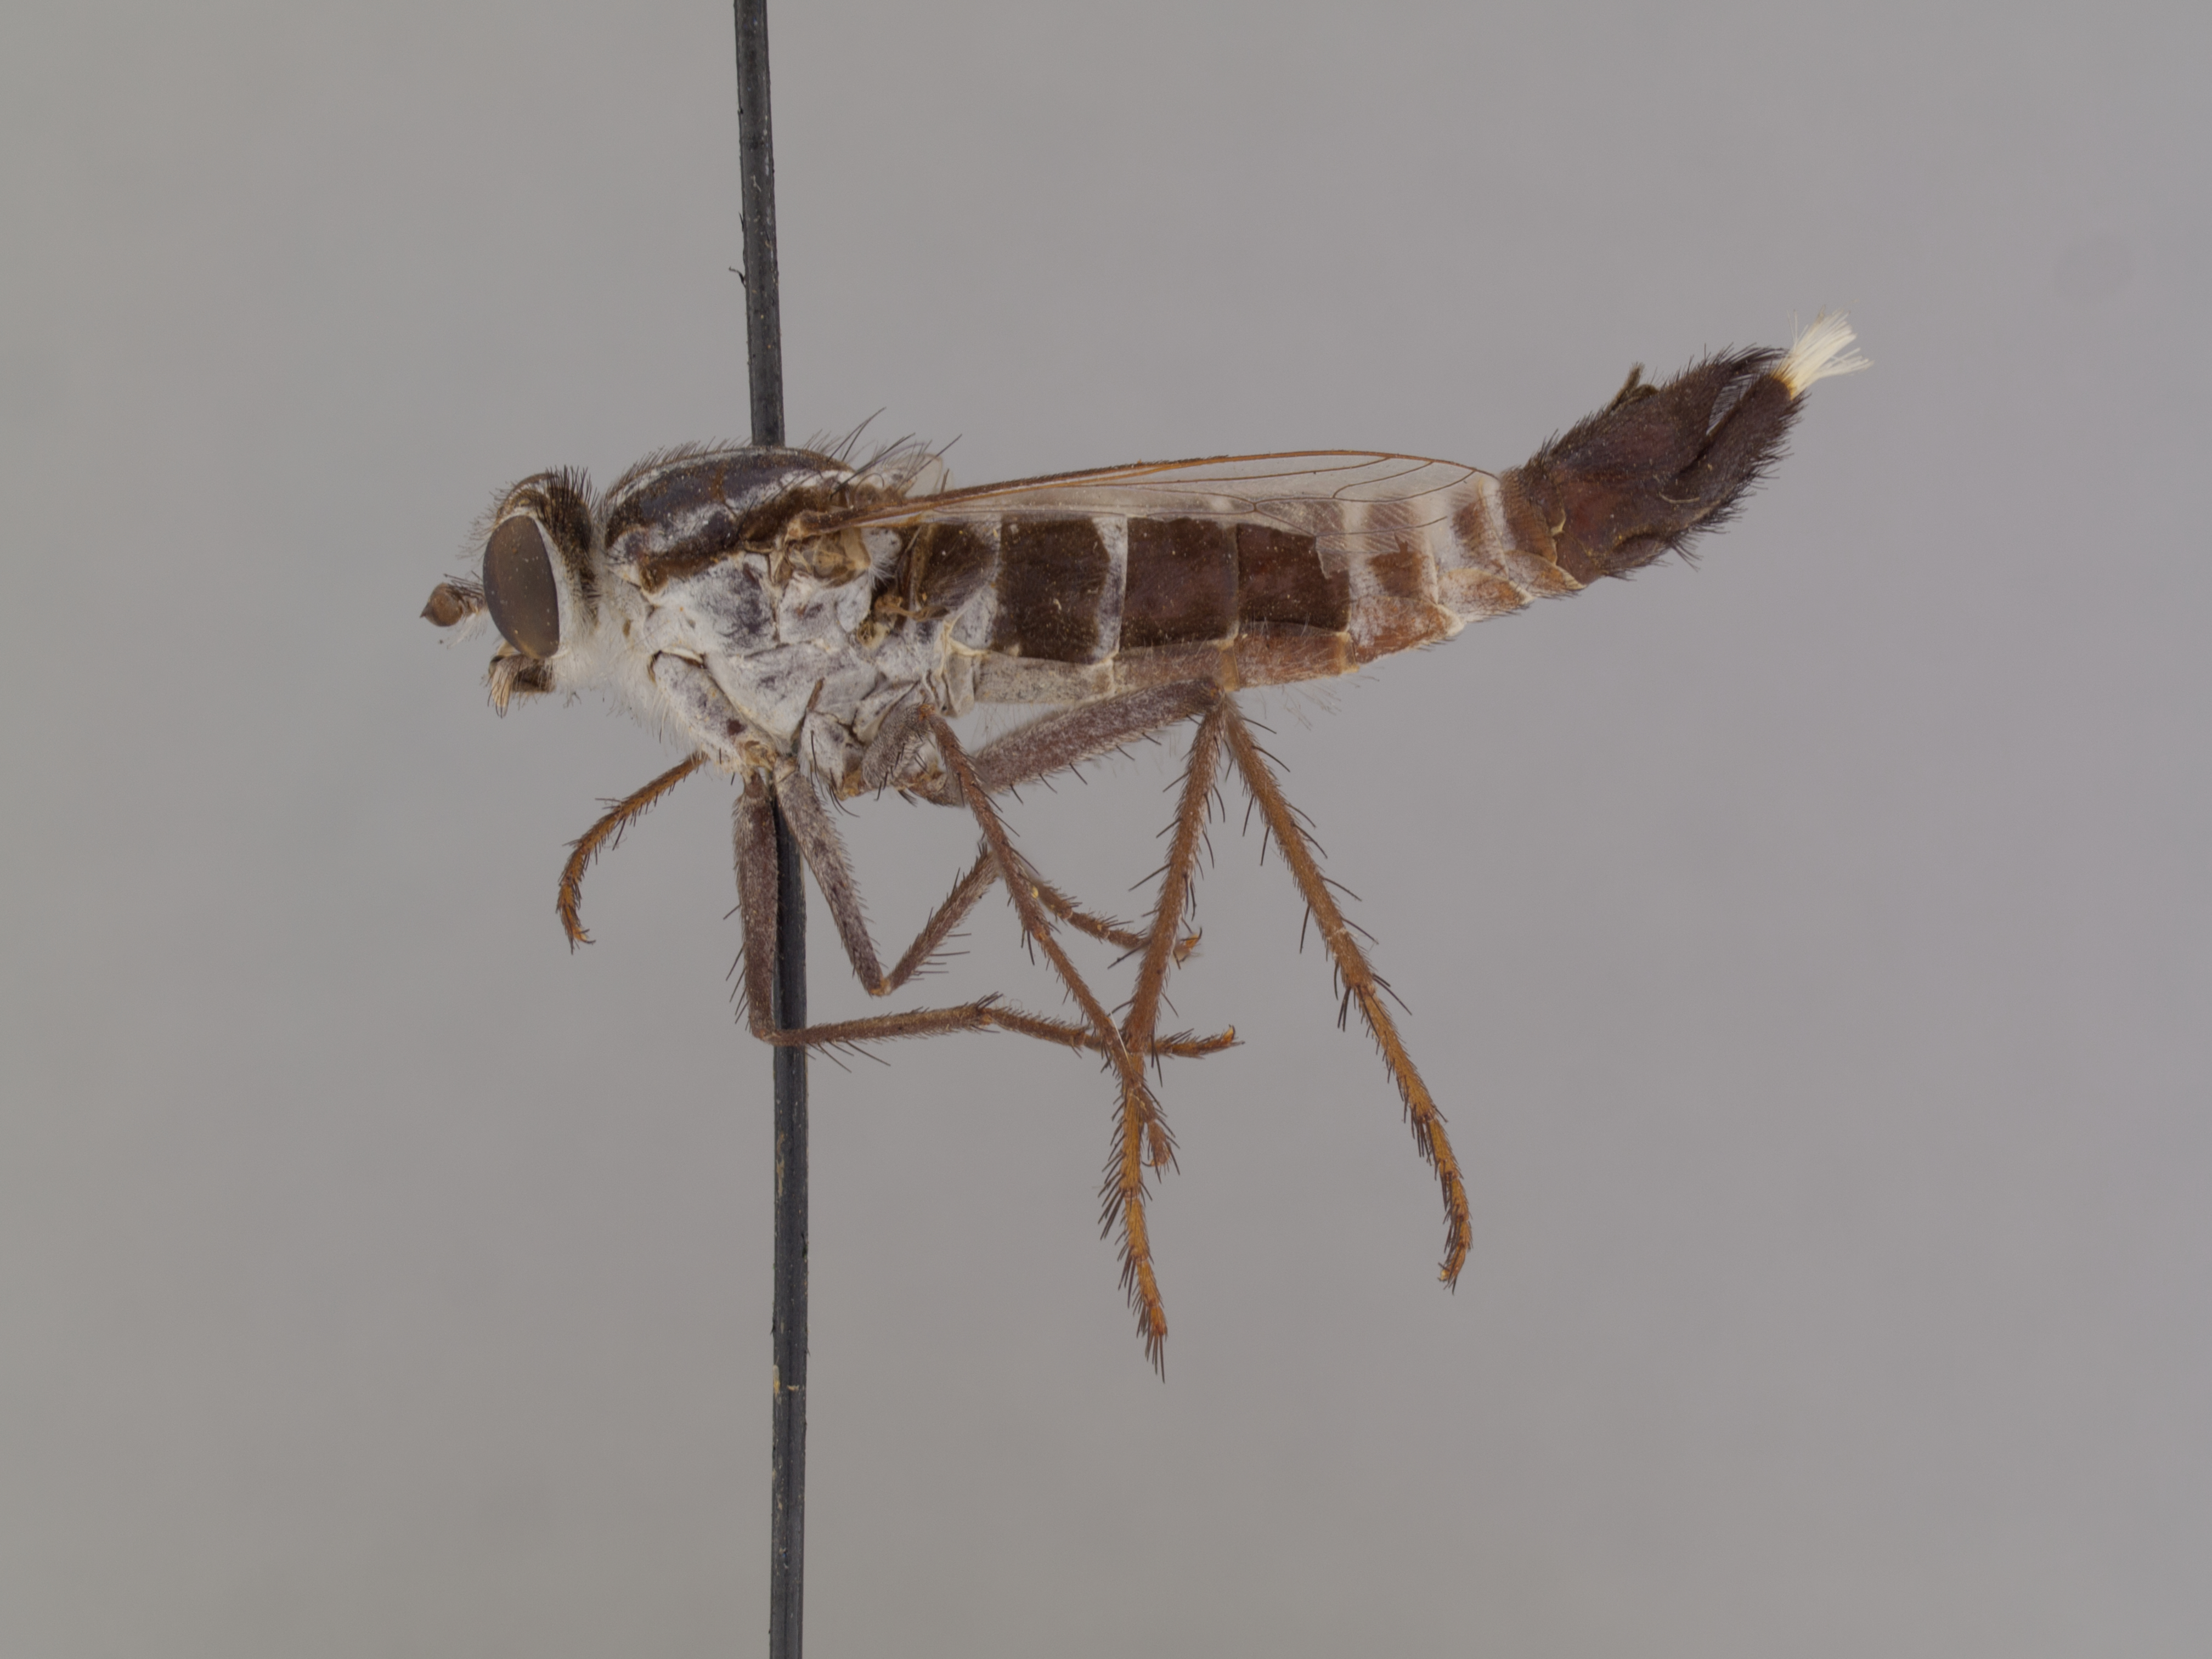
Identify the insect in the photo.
Apiocera braunsi
